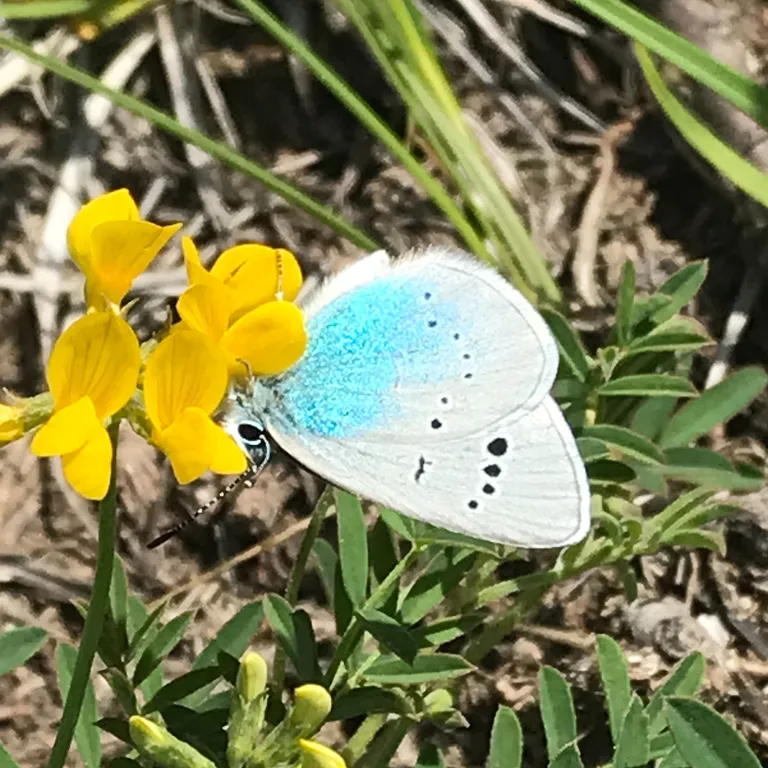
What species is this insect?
Glaucopsyche alexis
